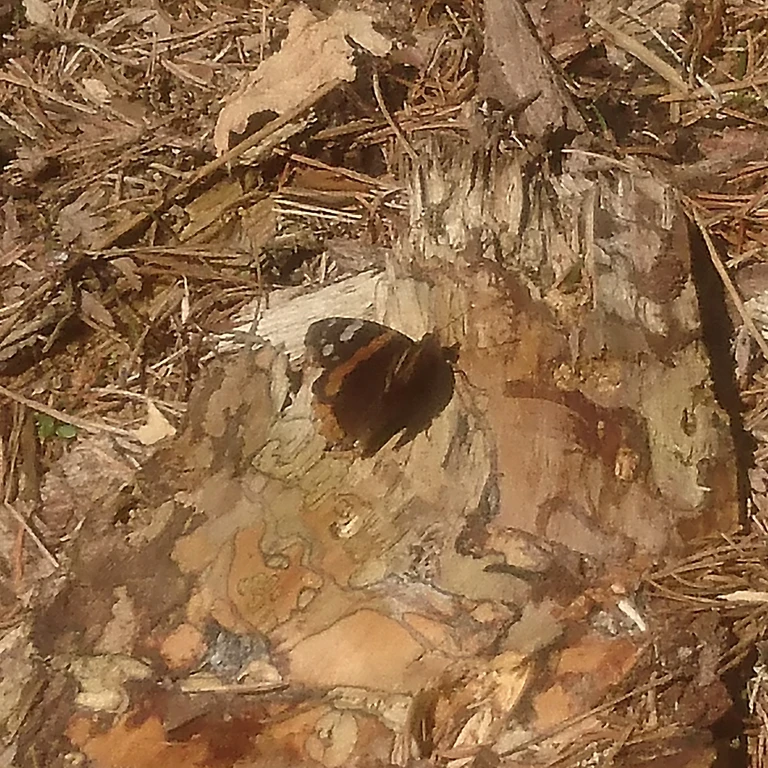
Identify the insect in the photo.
Vanessa atalanta
